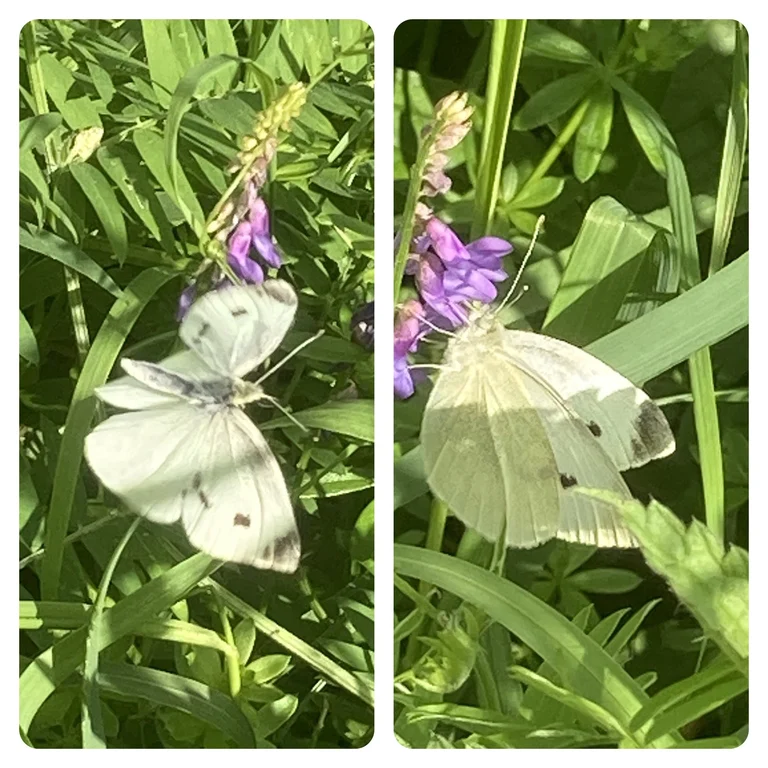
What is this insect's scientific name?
Pieris rapae
